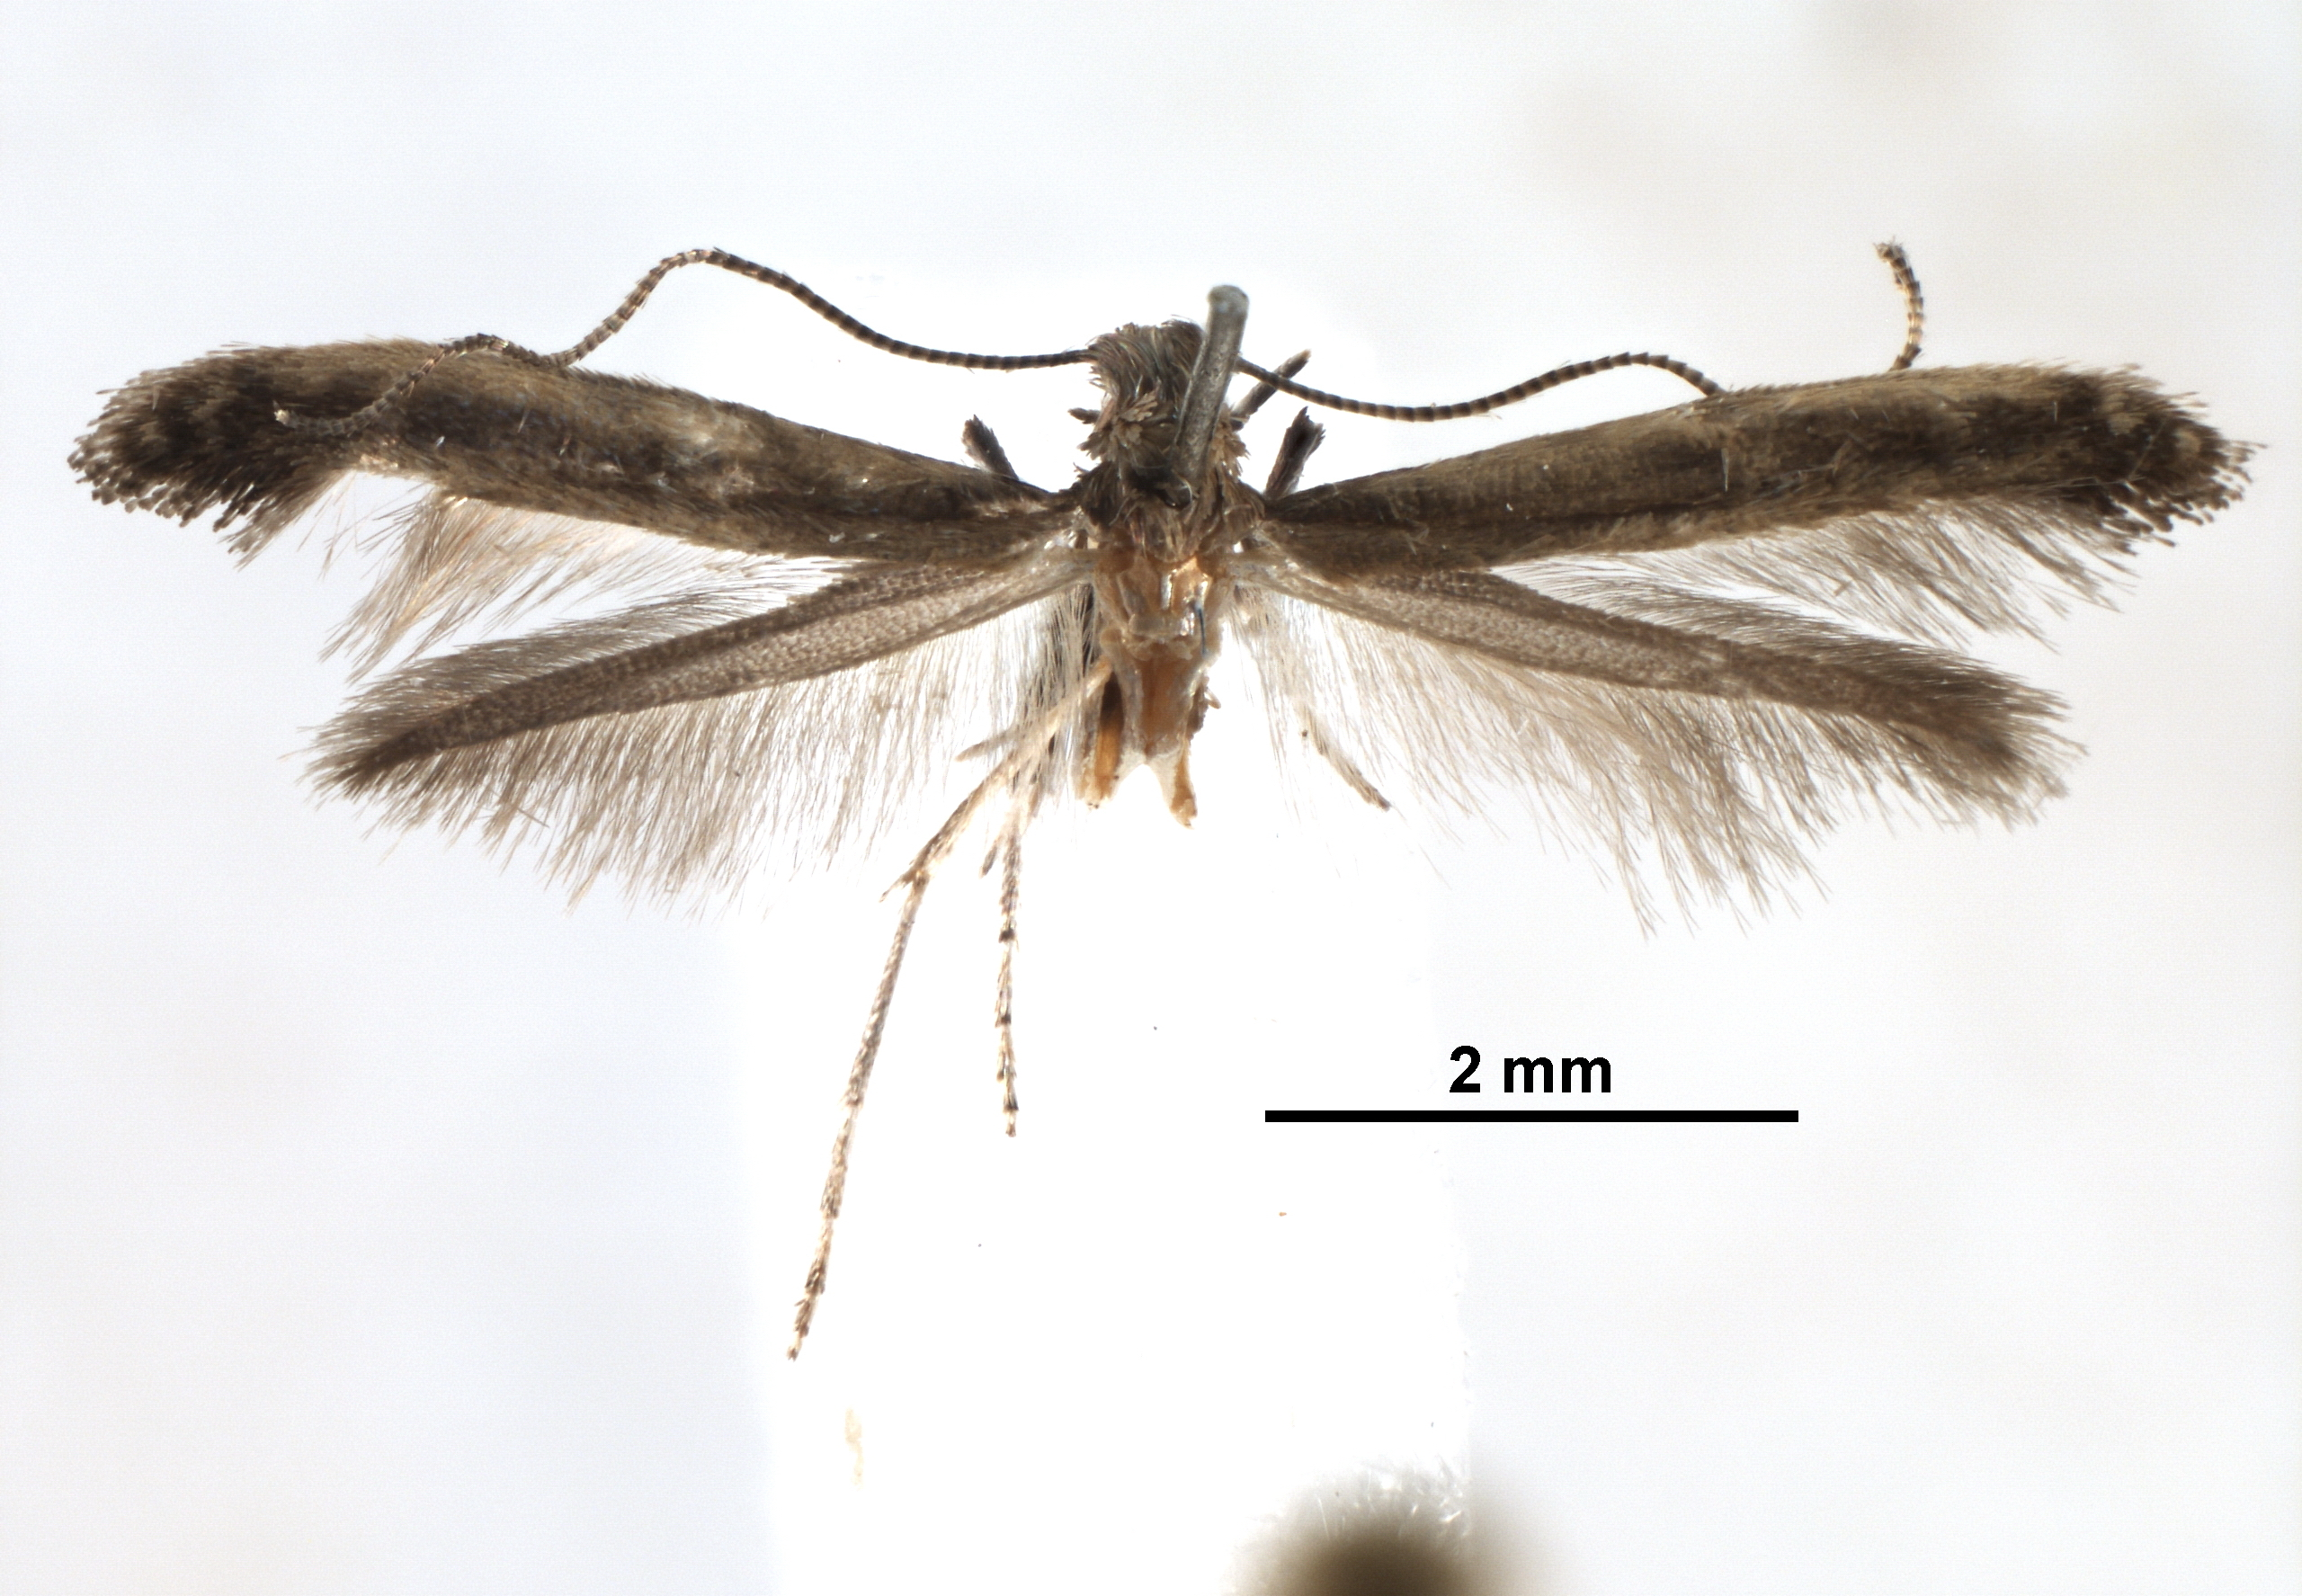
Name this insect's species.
Caloptilia galacotra
